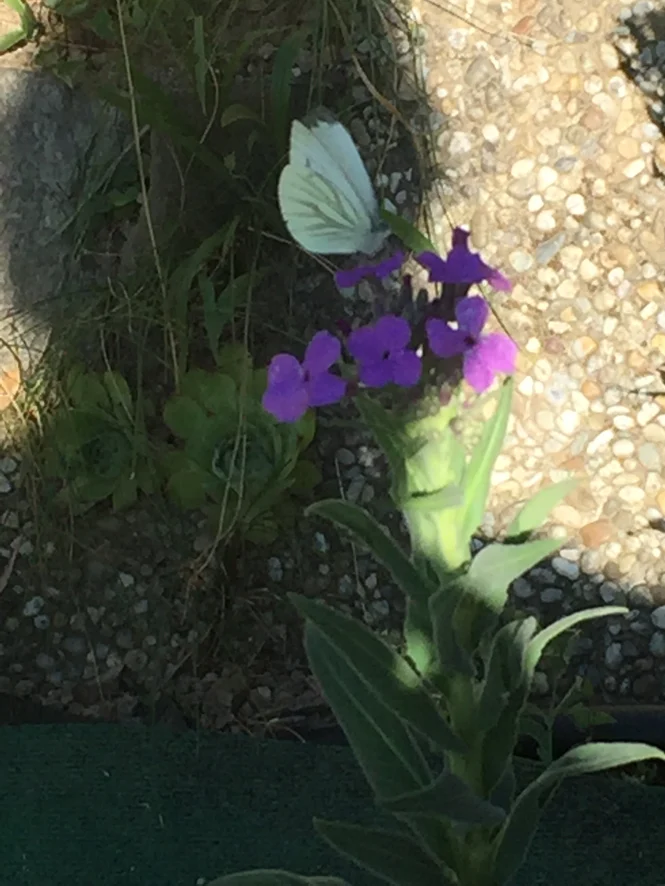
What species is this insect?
Pieris napi
